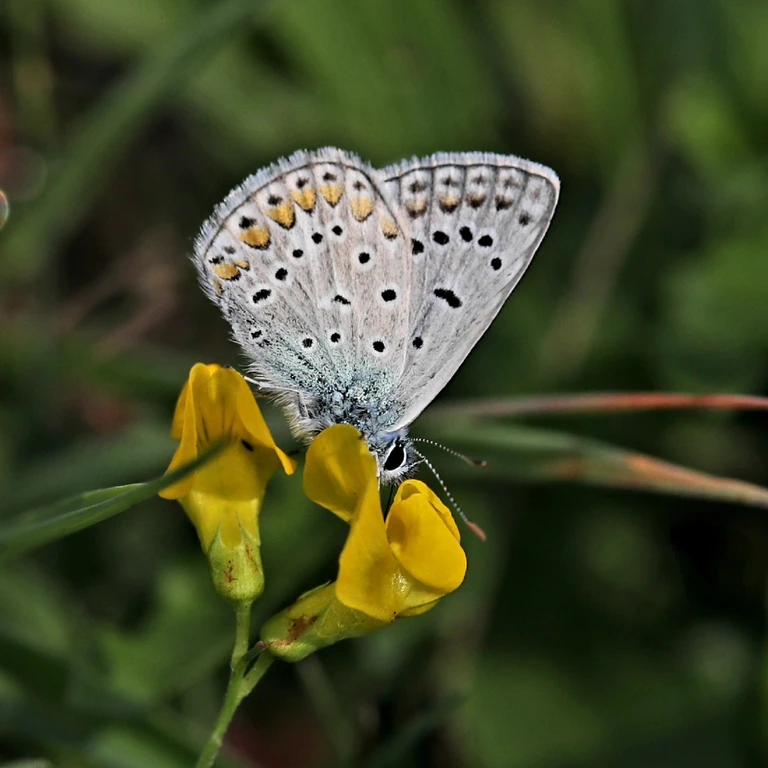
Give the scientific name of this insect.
Polyommatus icarus
